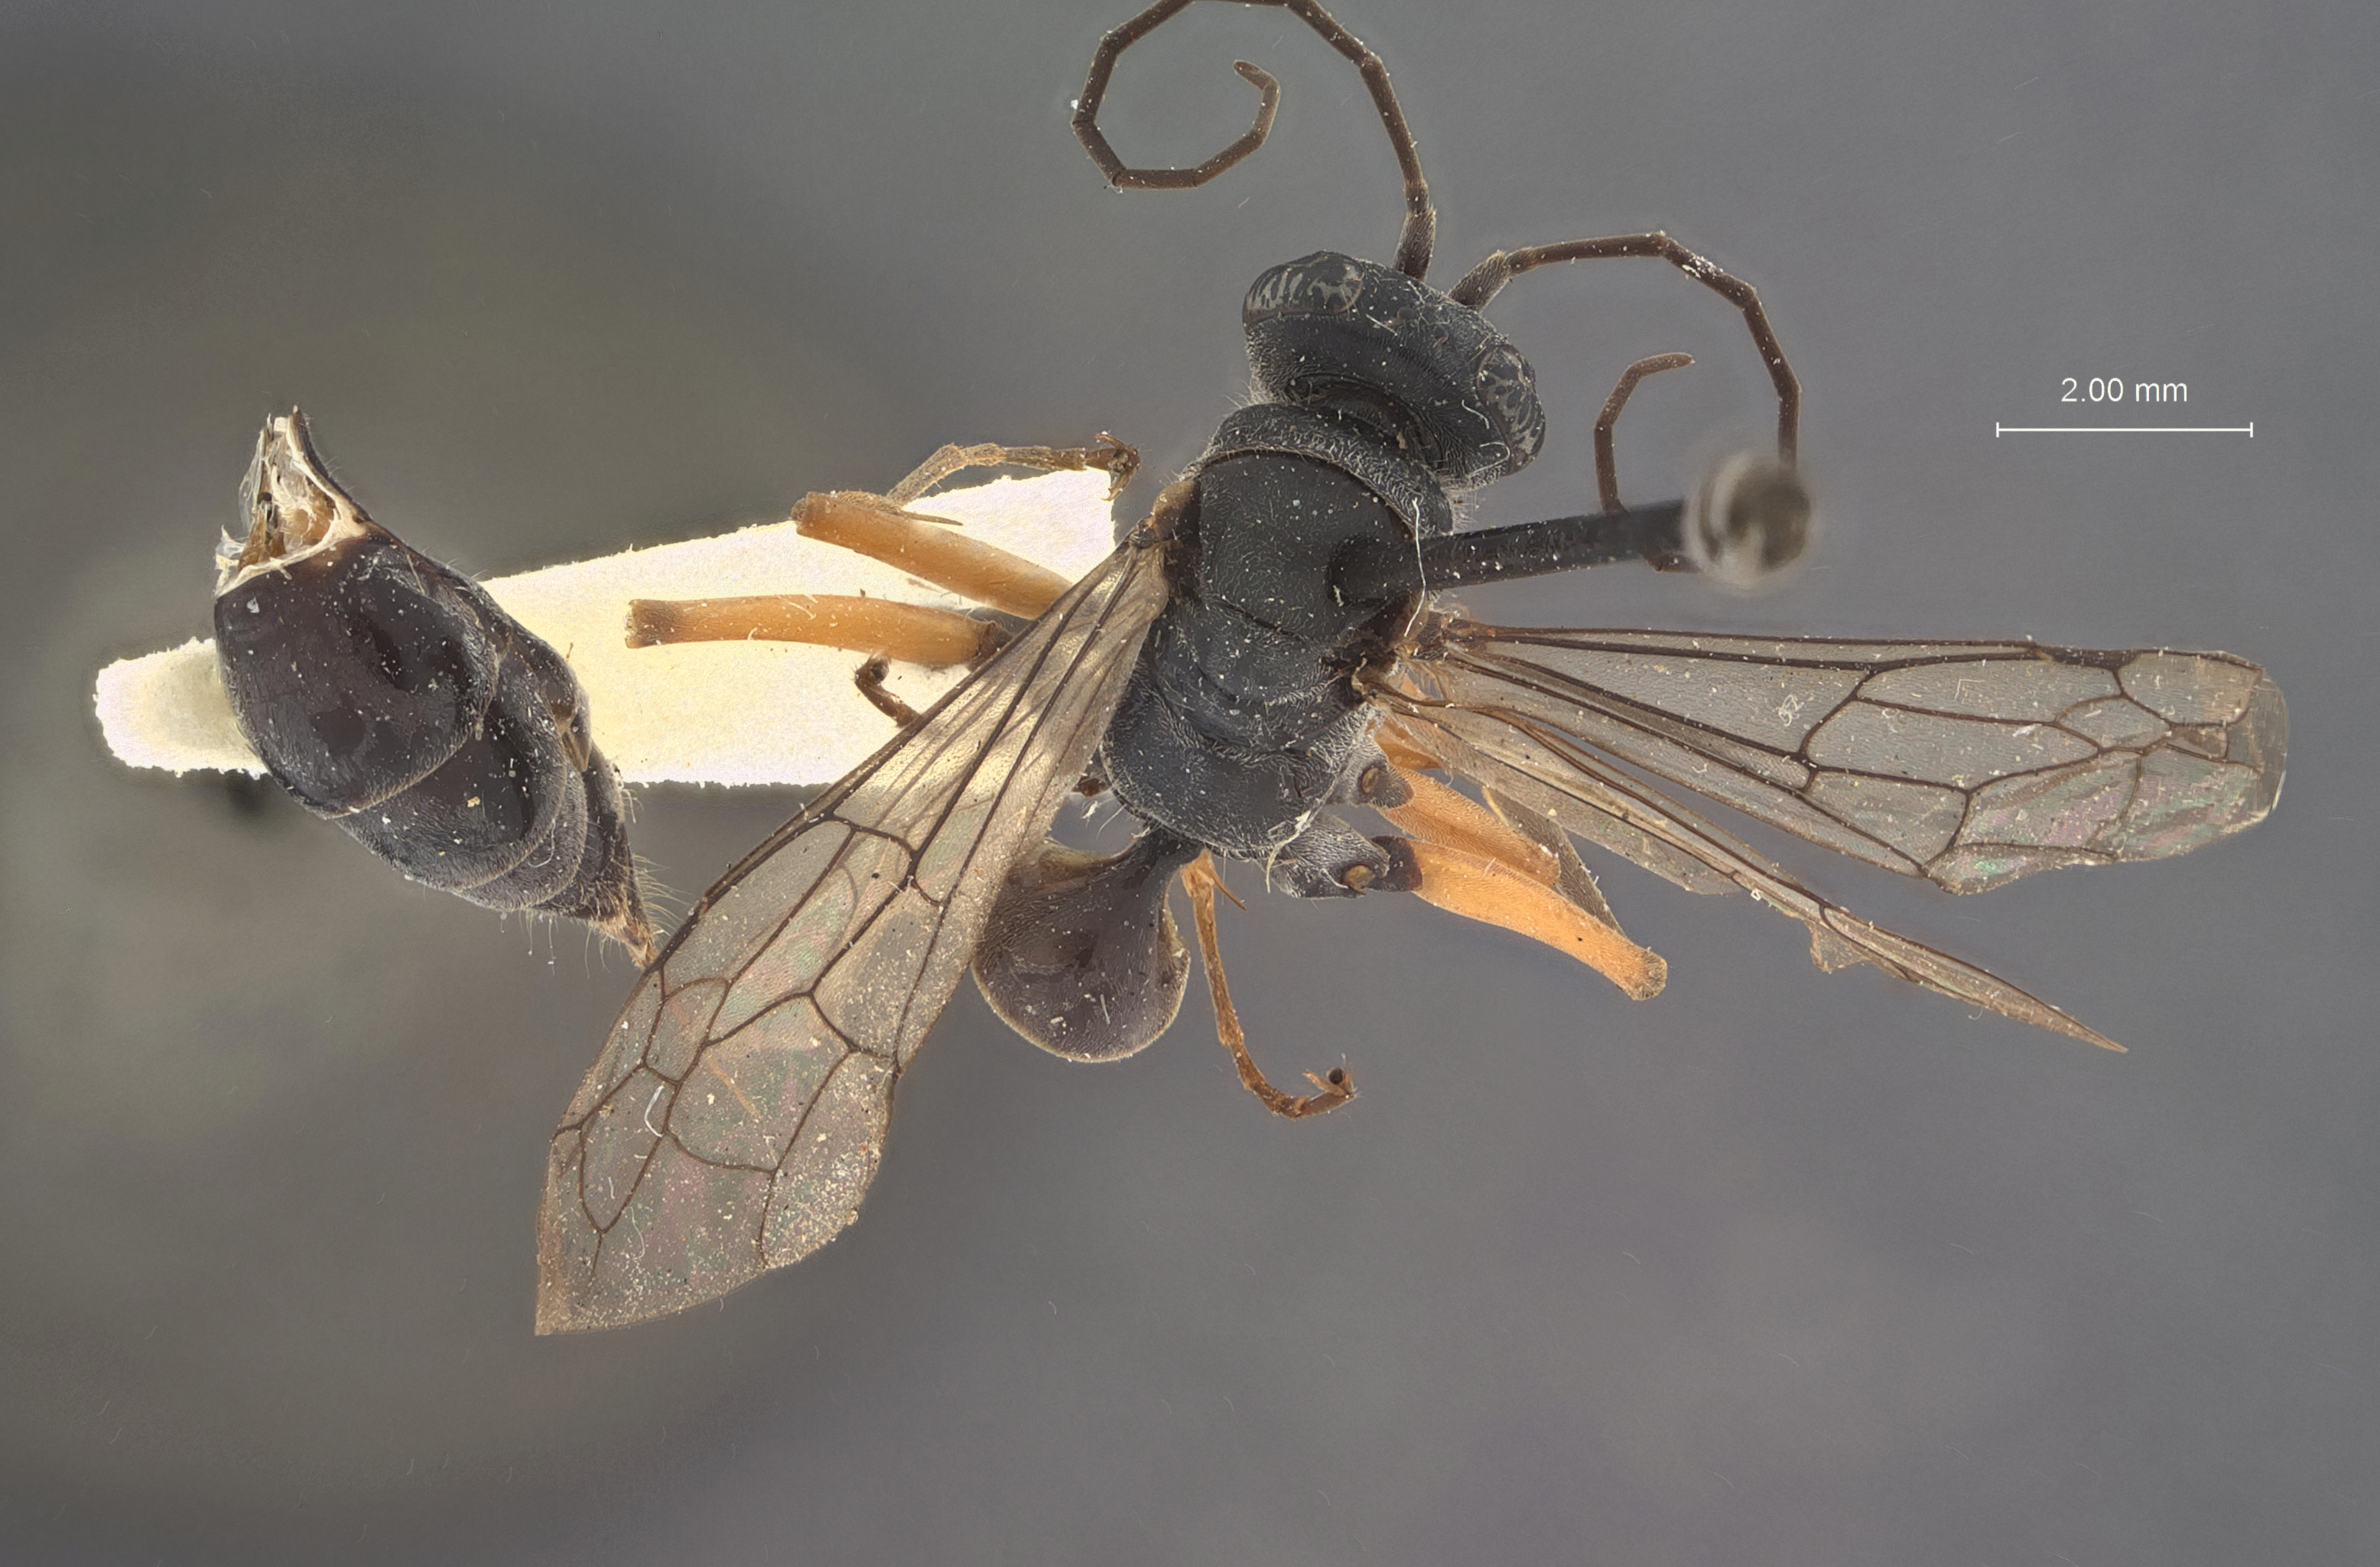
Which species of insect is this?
Auplopus nigriculus
